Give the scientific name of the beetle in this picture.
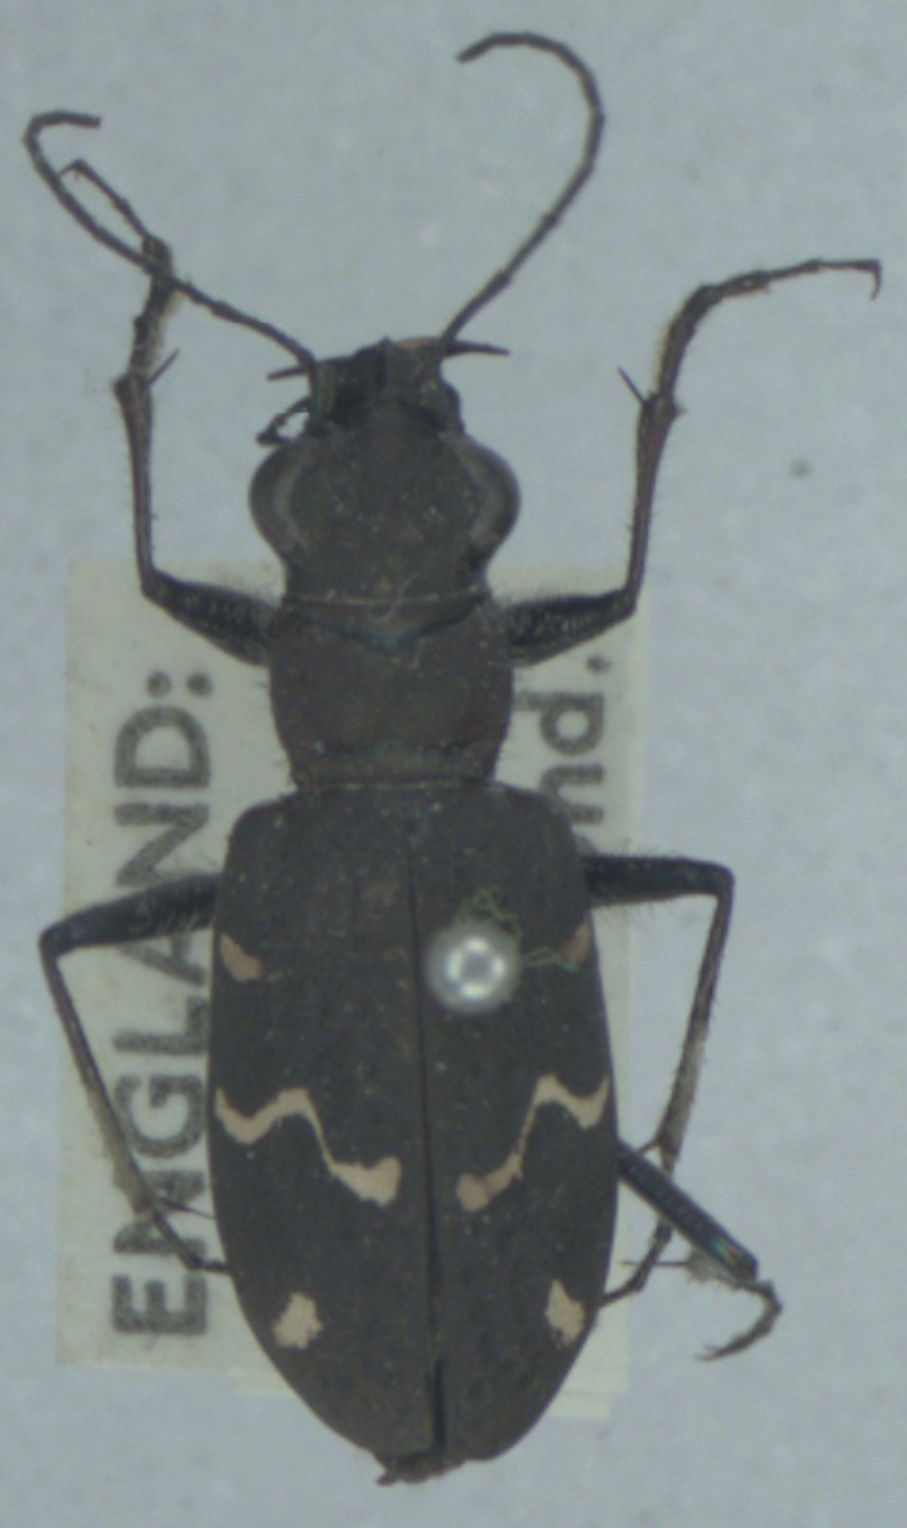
Cicindela sylvatica
